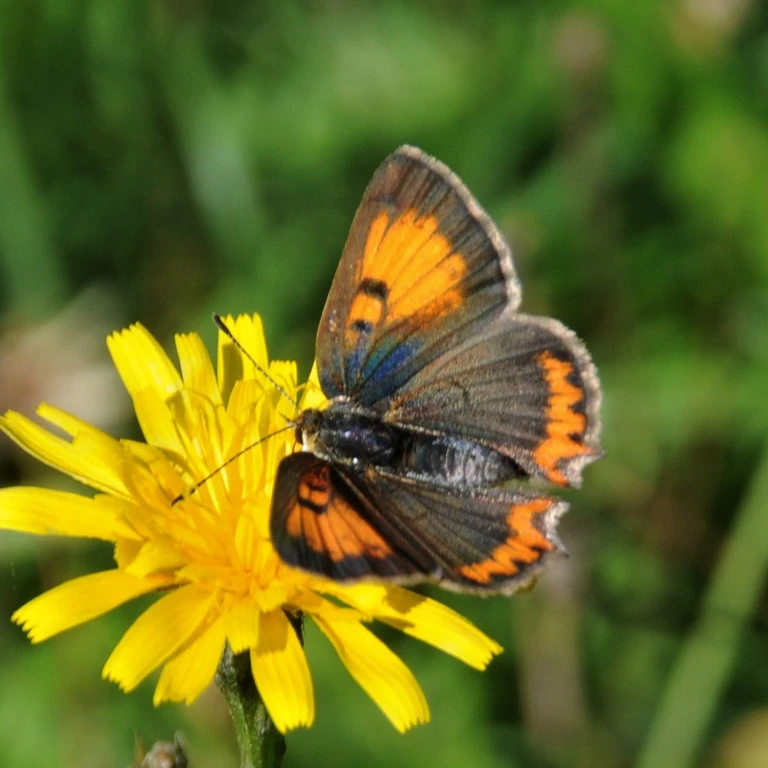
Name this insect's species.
Lycaena phlaeas
